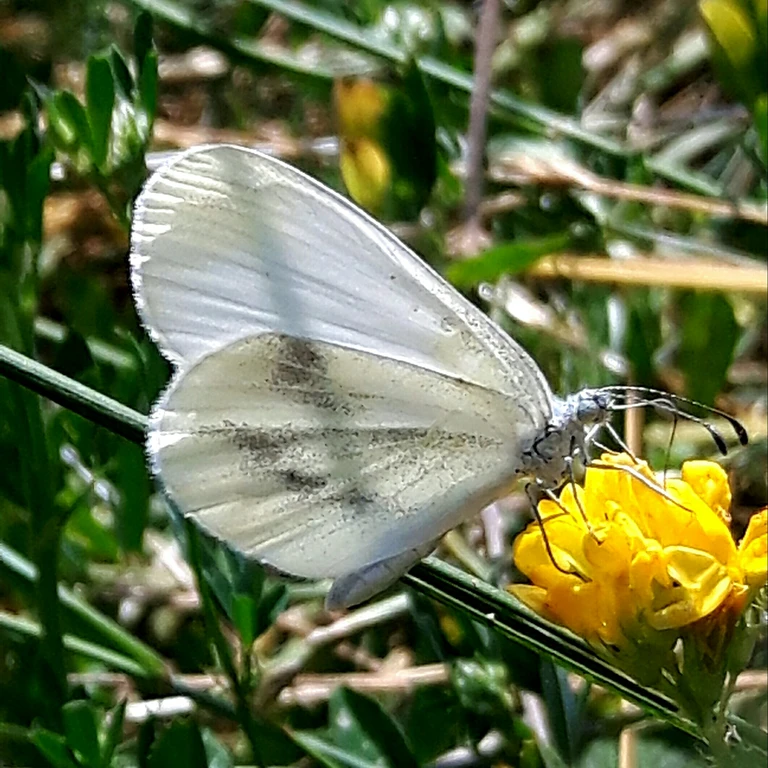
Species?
Leptidea sinapis/juvernica
